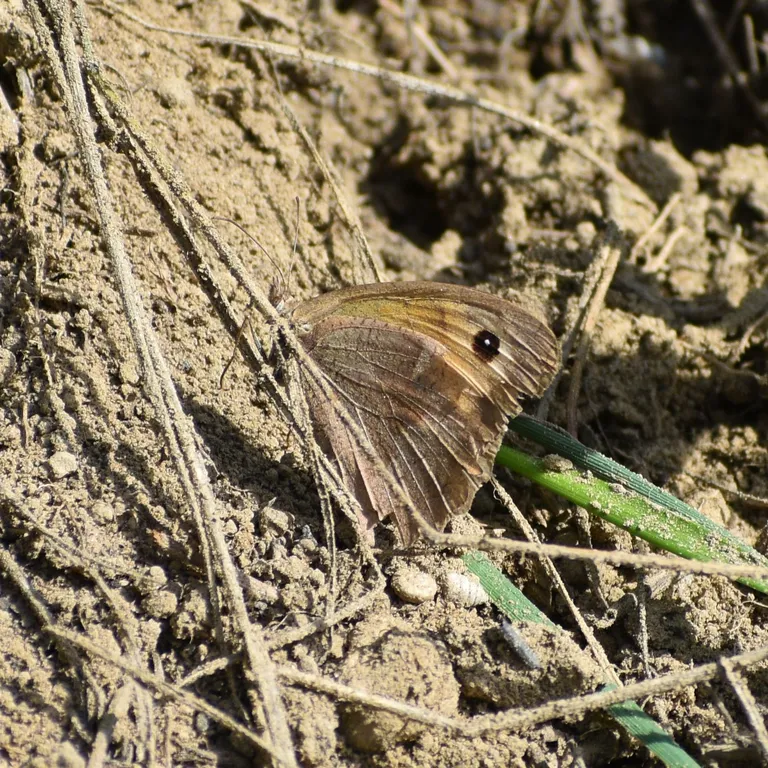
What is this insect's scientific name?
Maniola jurtina
